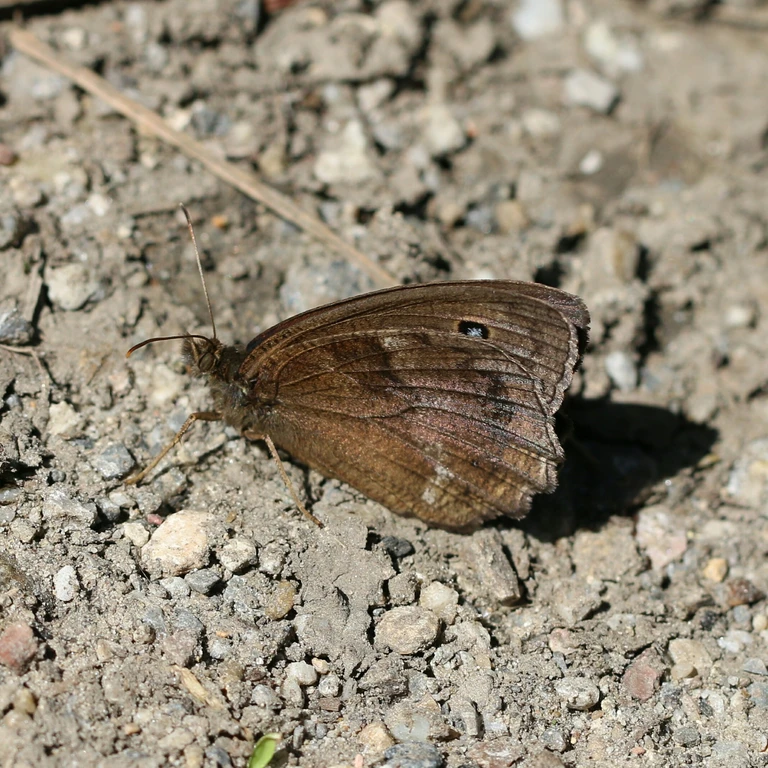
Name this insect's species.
Minois dryas
